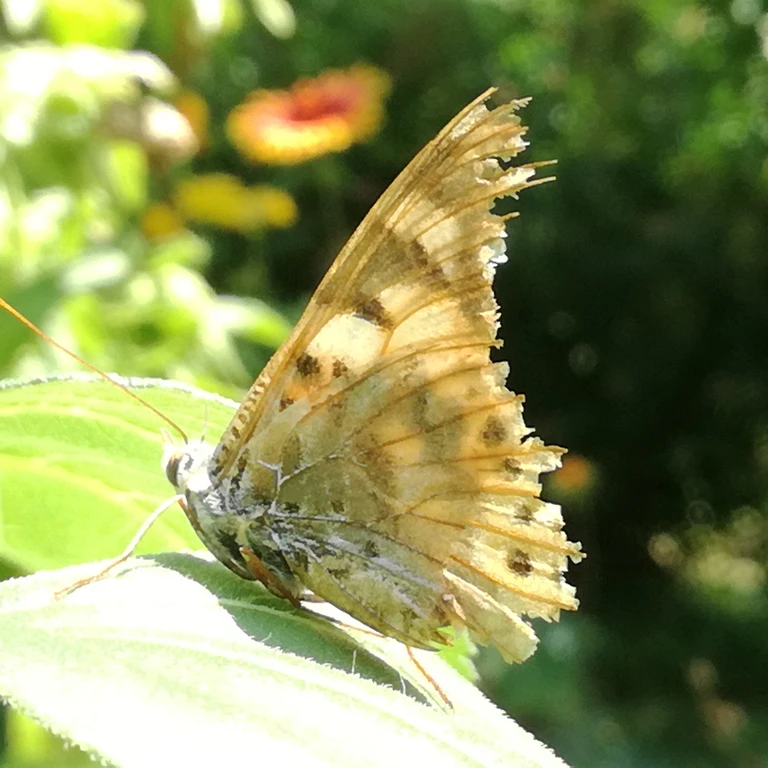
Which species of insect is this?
Vanessa cardui
